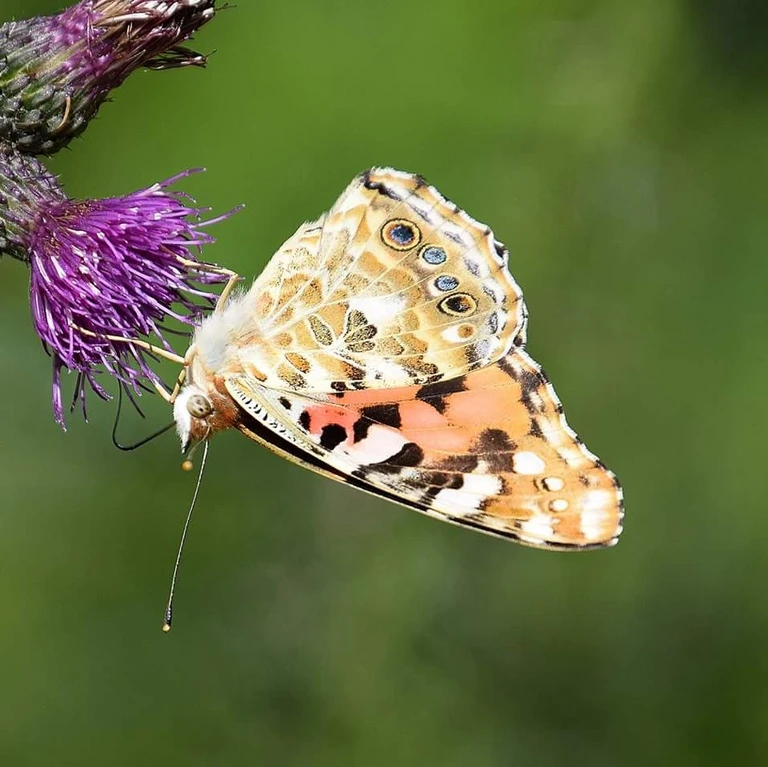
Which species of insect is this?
Vanessa cardui
